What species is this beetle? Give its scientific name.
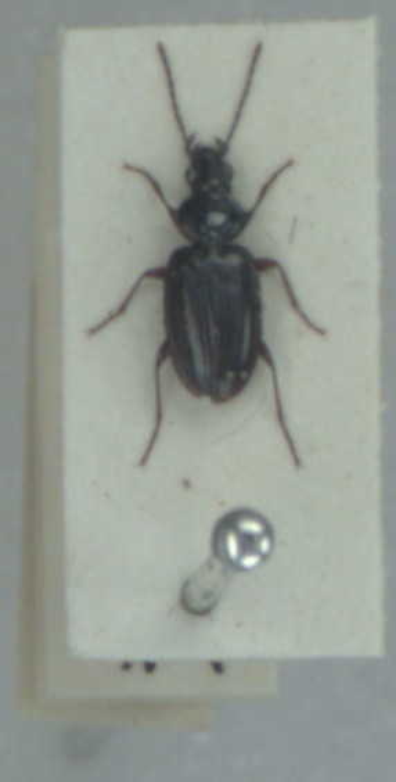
Bembidion iricolor
